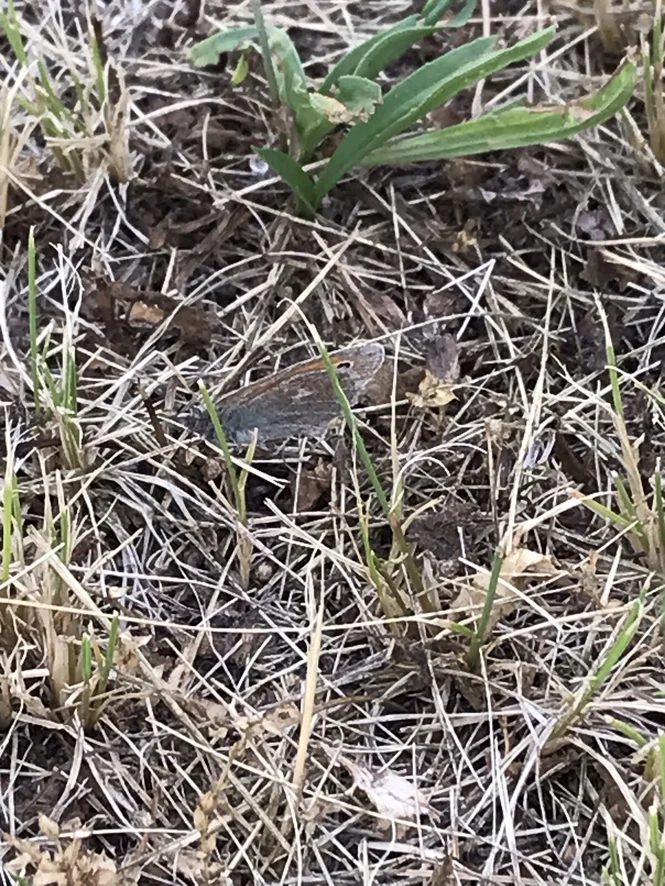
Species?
Coenonympha pamphilus
